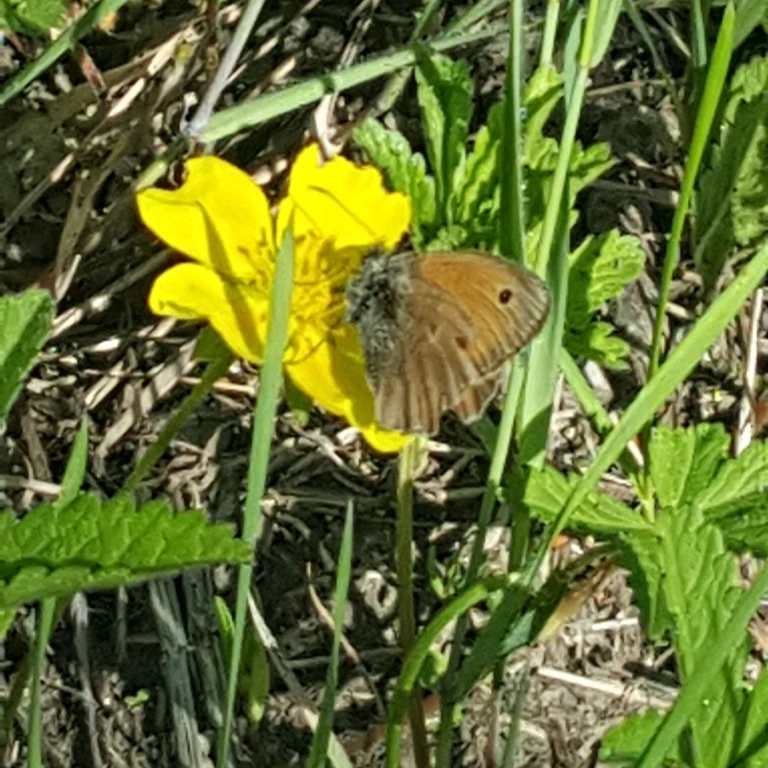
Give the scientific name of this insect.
Coenonympha pamphilus
